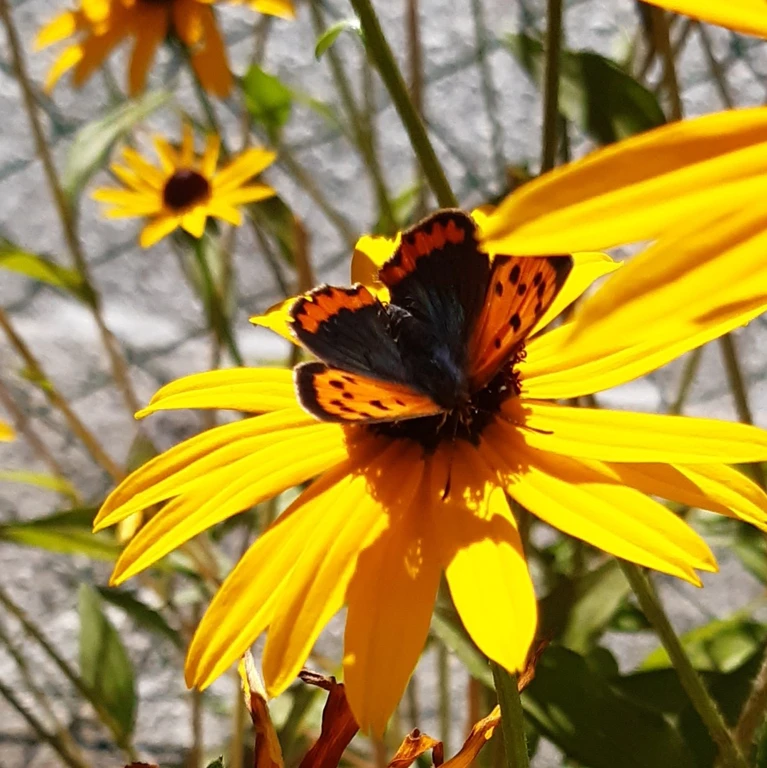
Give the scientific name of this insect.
Lycaena phlaeas
